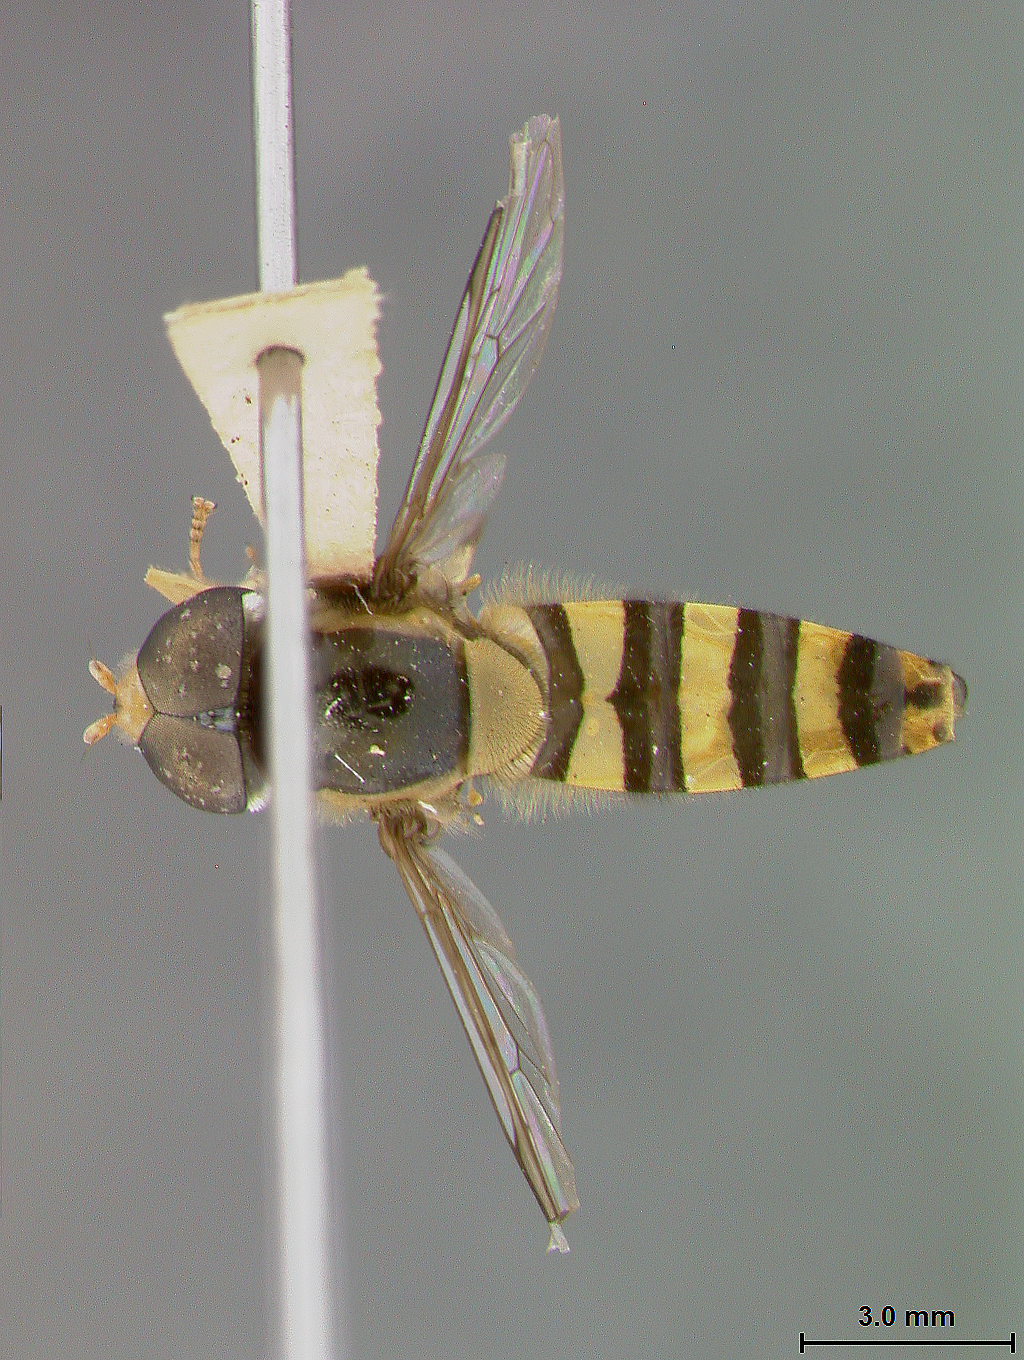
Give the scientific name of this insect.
Epistrophe citronella
